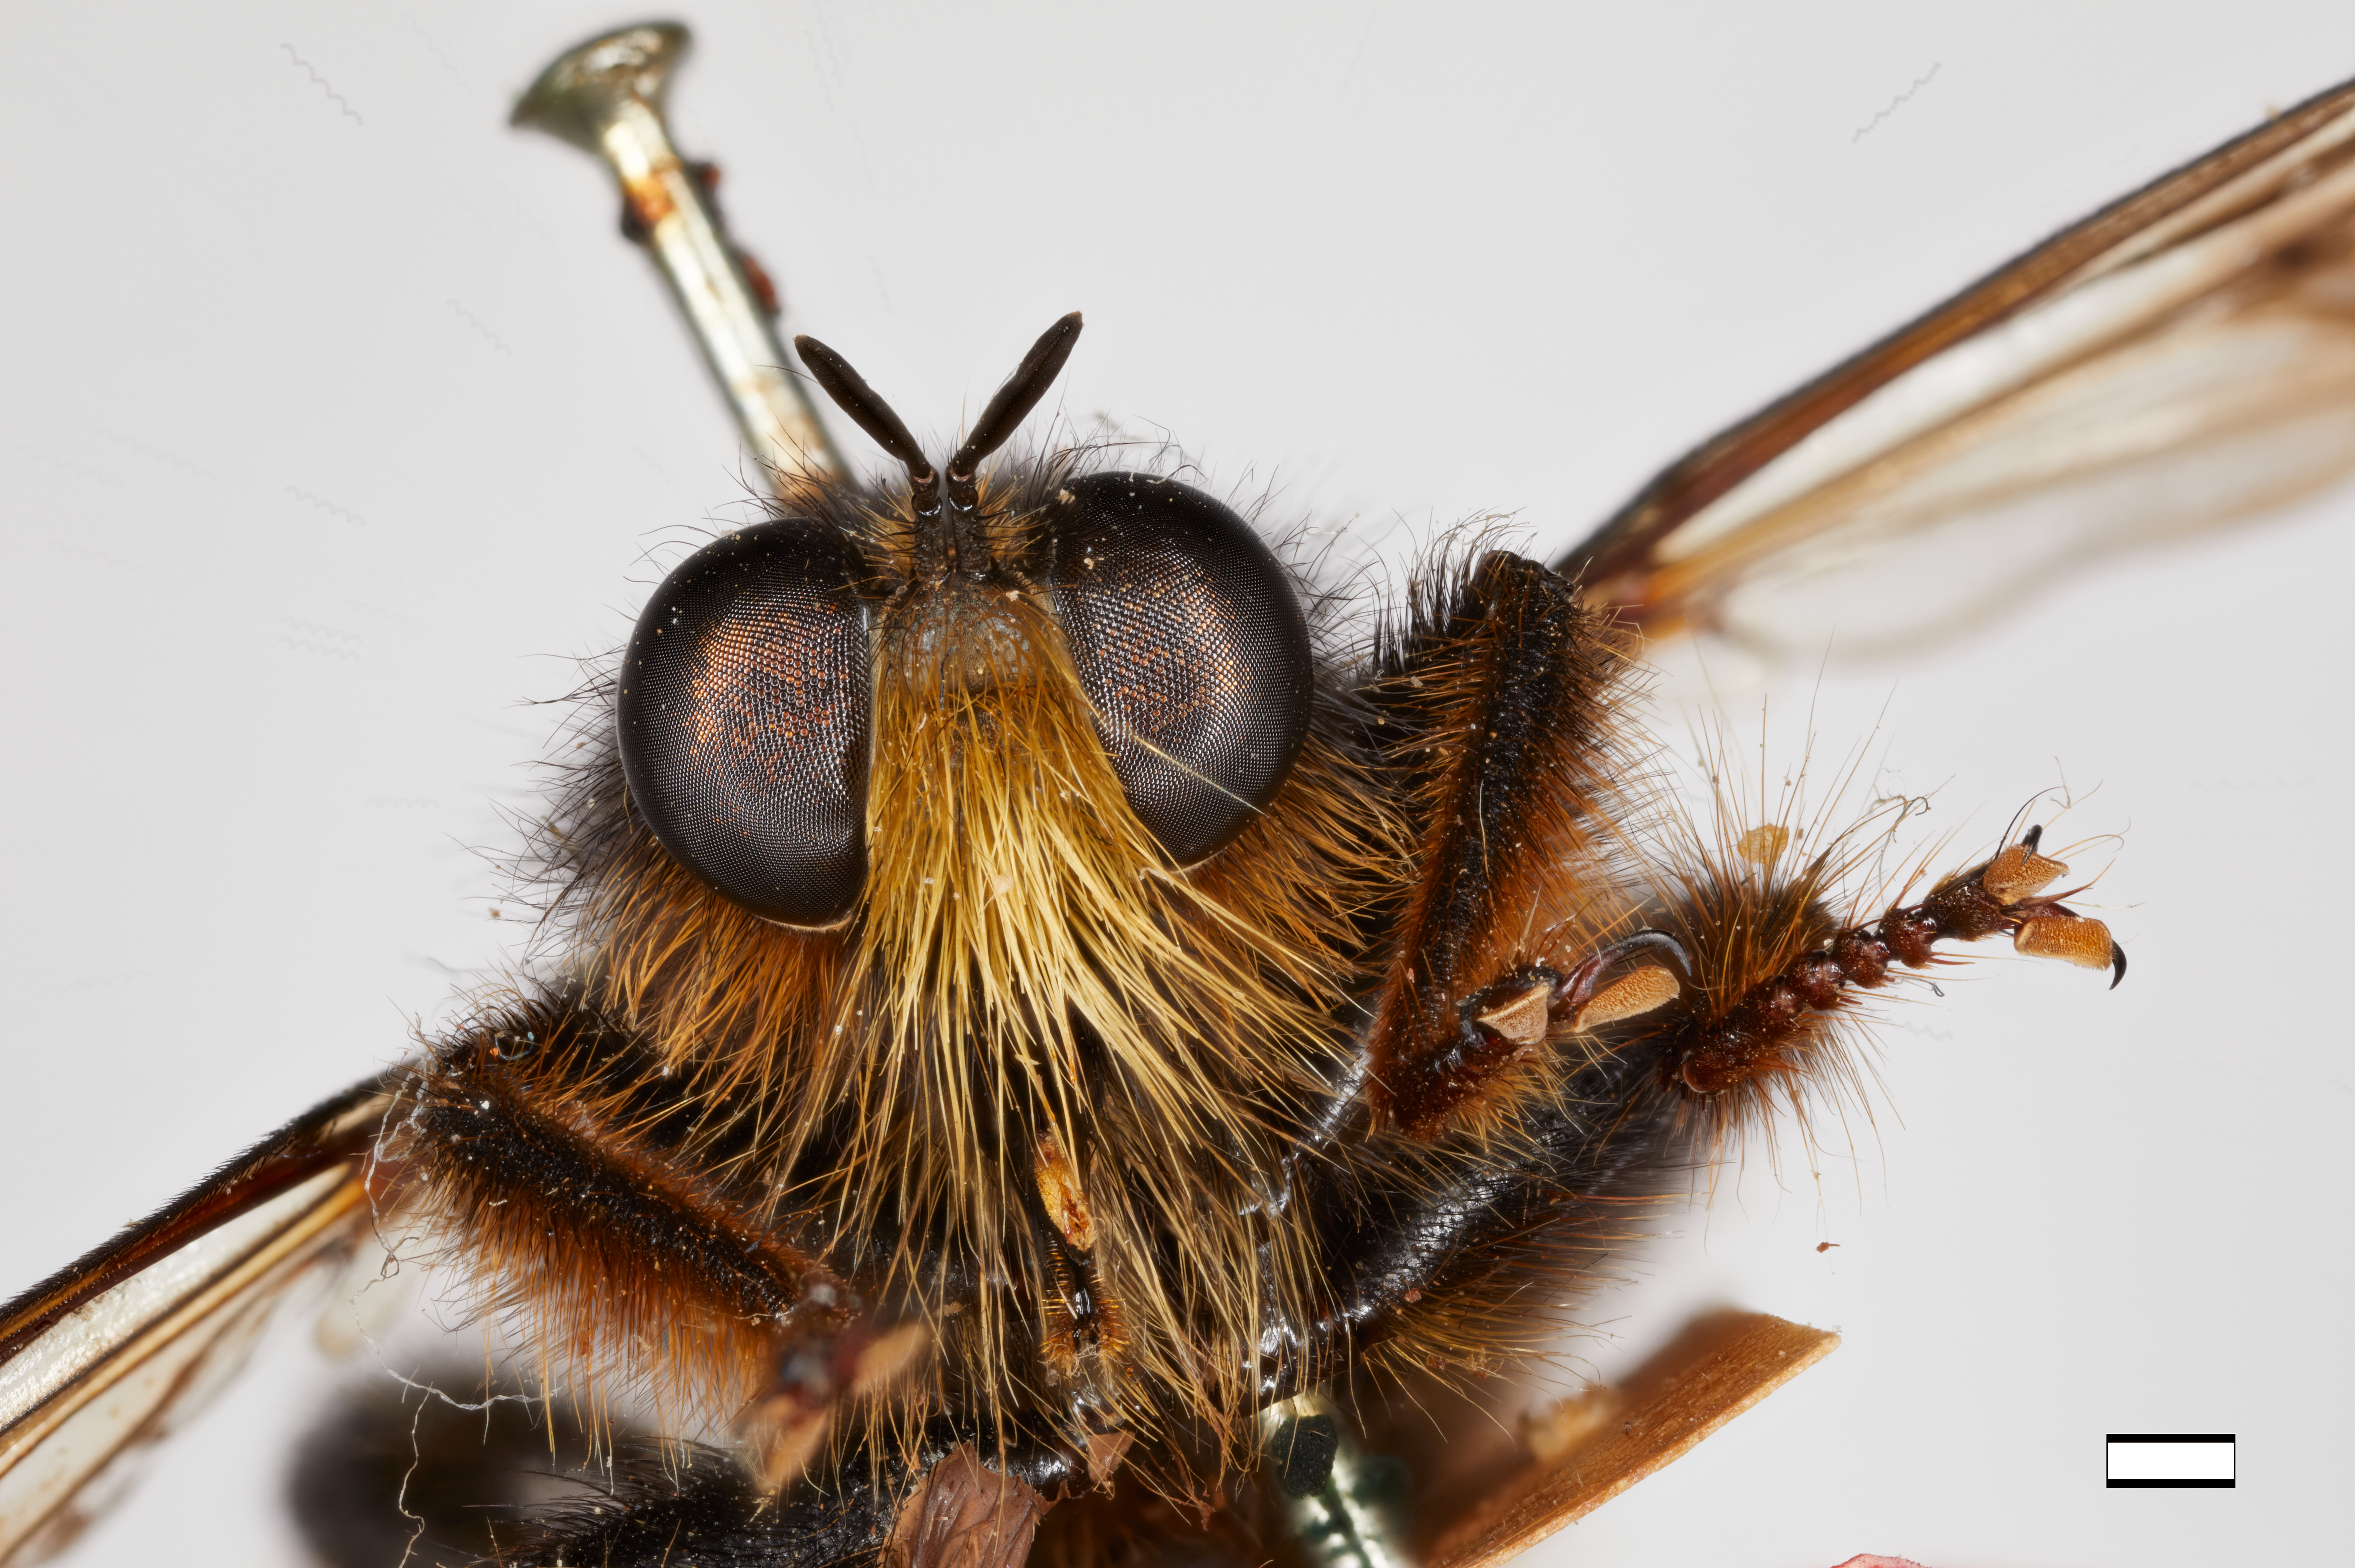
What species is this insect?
Laphria mitsukurii
